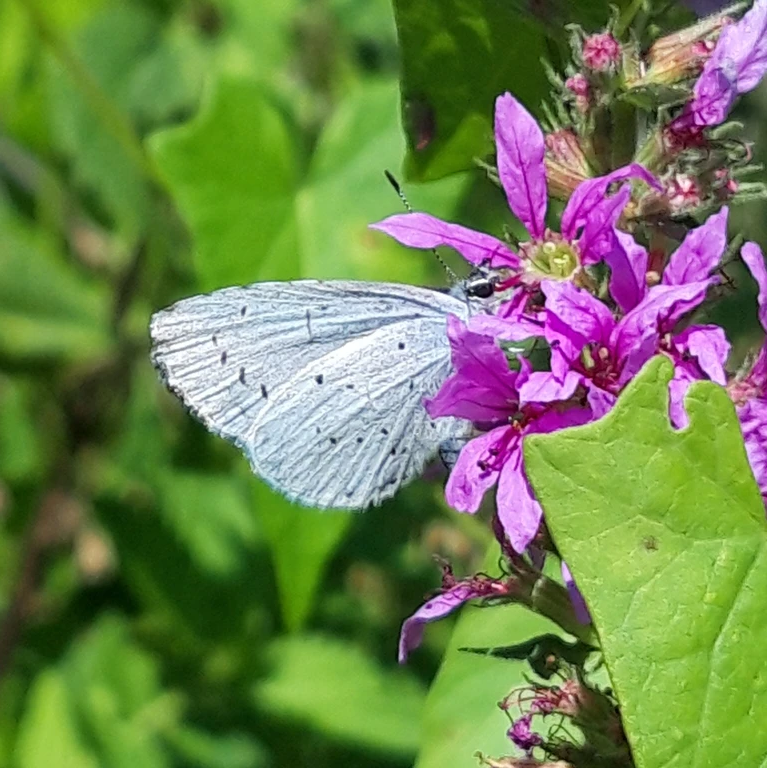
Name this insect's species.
Celastrina argiolus
